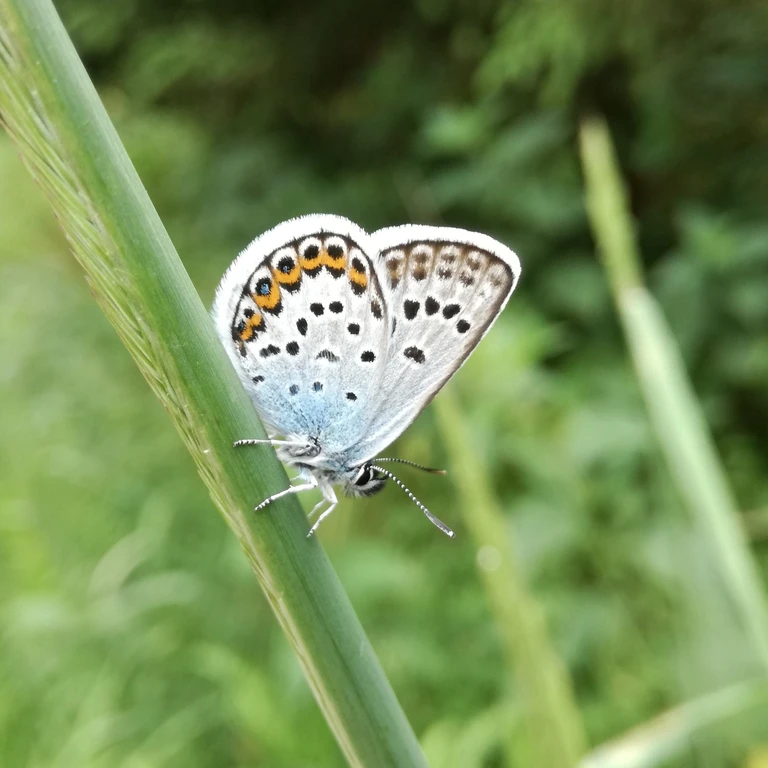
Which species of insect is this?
Plebejus argus
